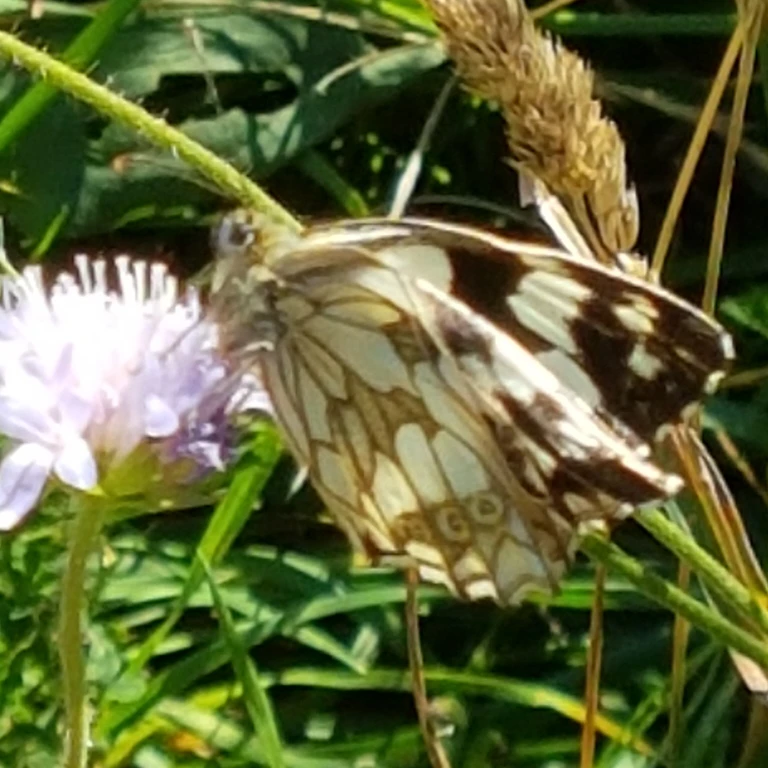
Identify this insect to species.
Melanargia galathea
